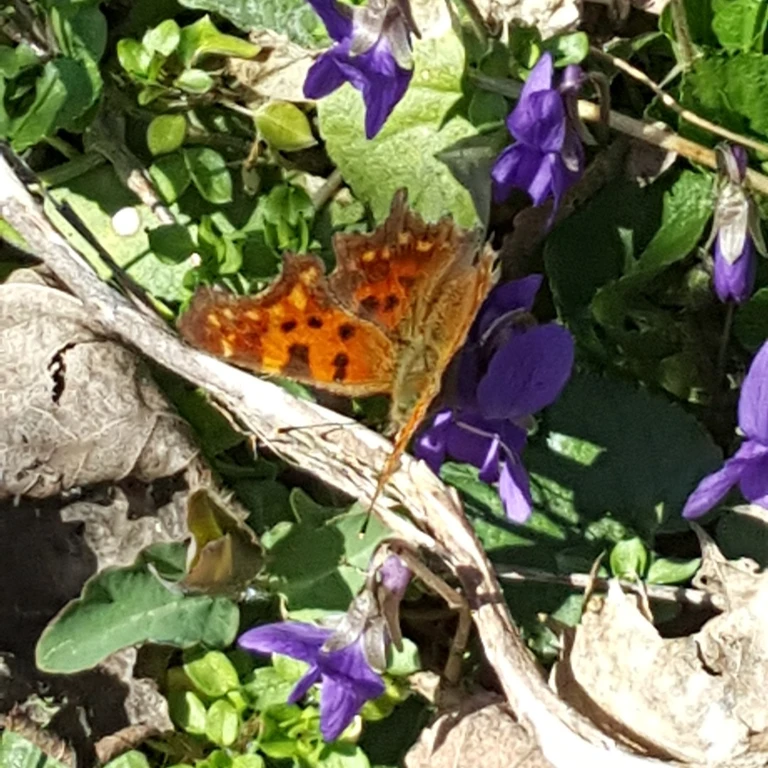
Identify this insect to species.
Polygonia c-album
